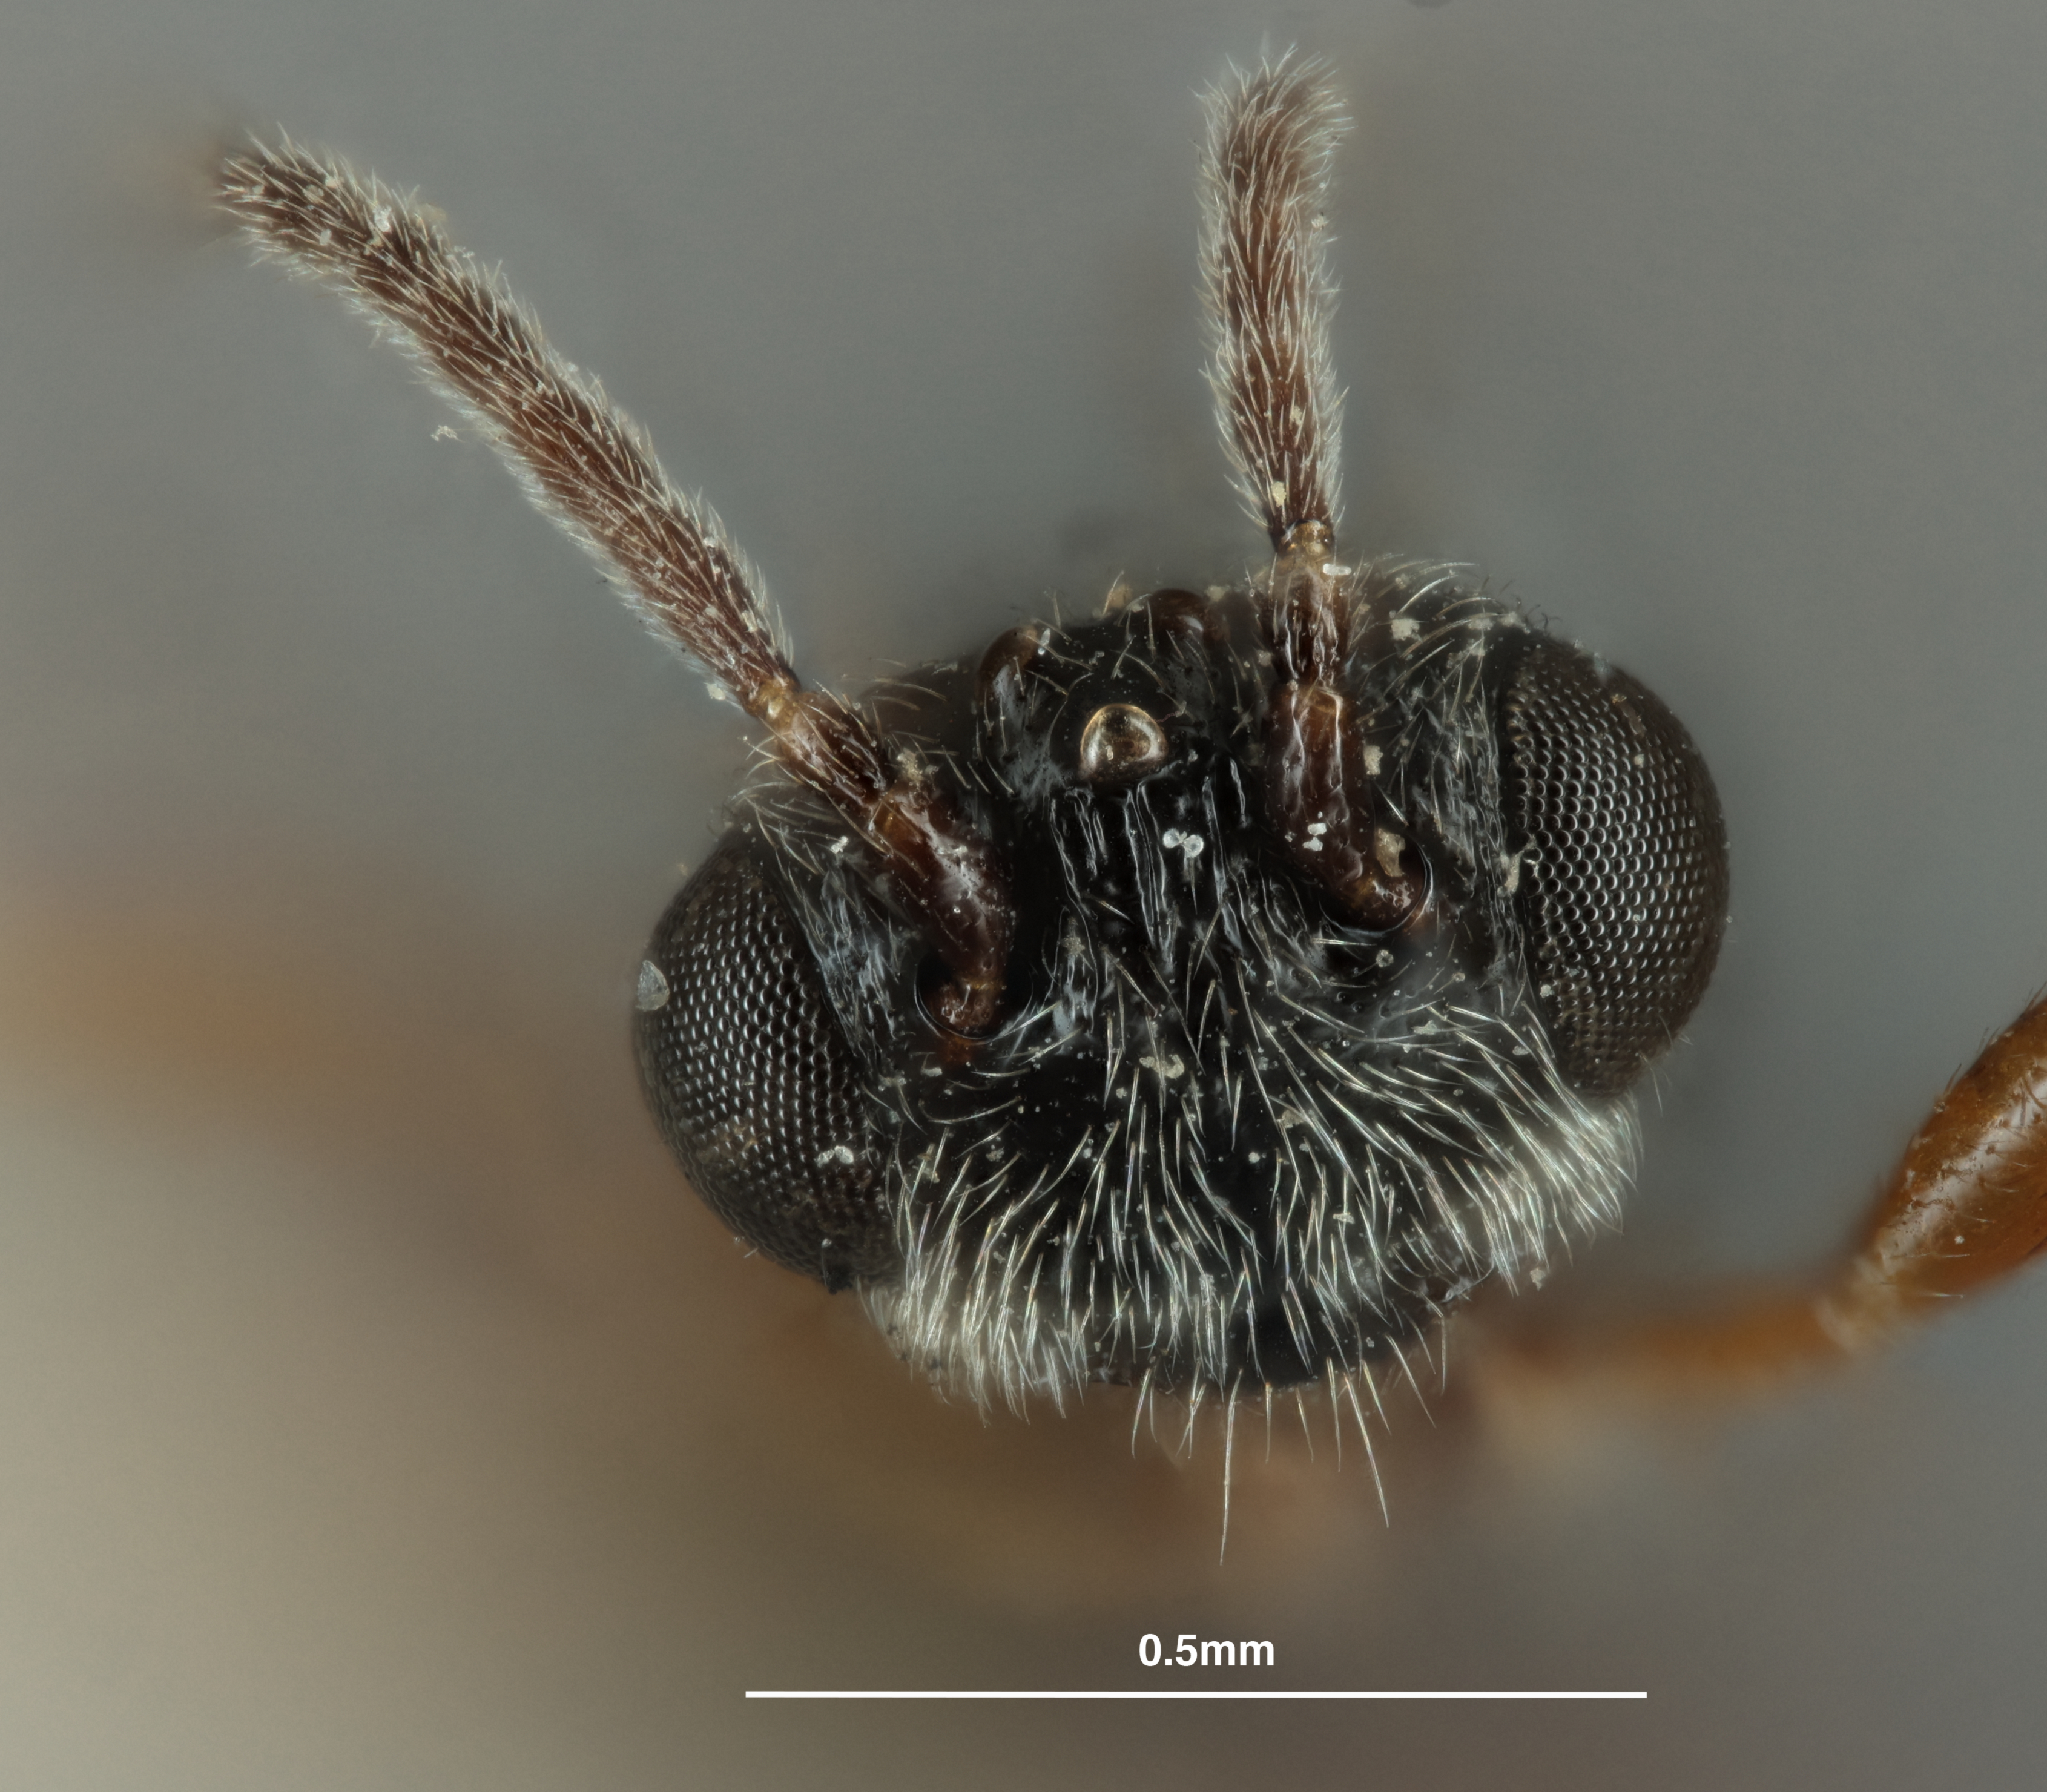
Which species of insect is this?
Urosigalphus trituberculatus
